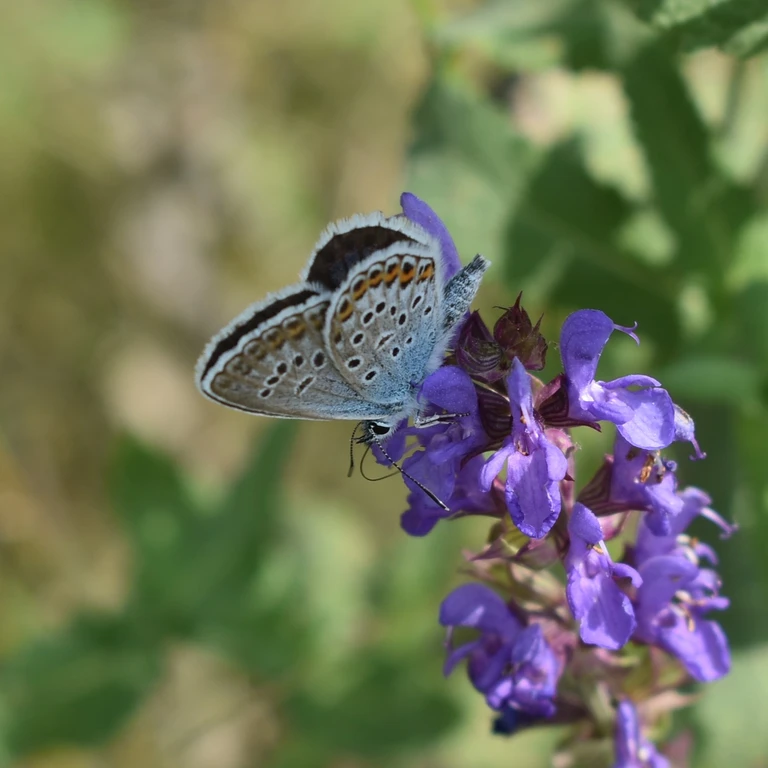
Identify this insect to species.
Plebejus argus
